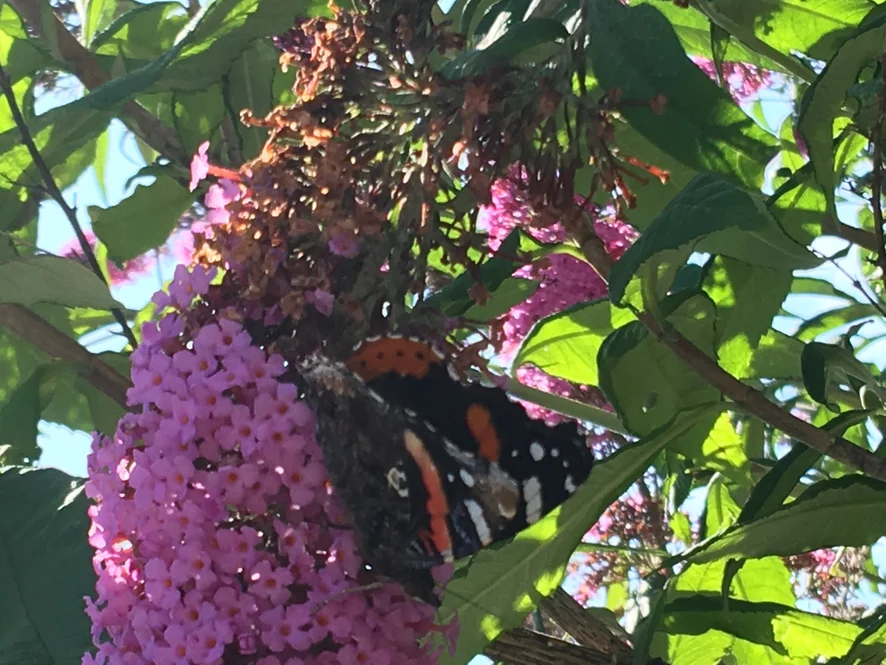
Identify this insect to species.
Vanessa atalanta
